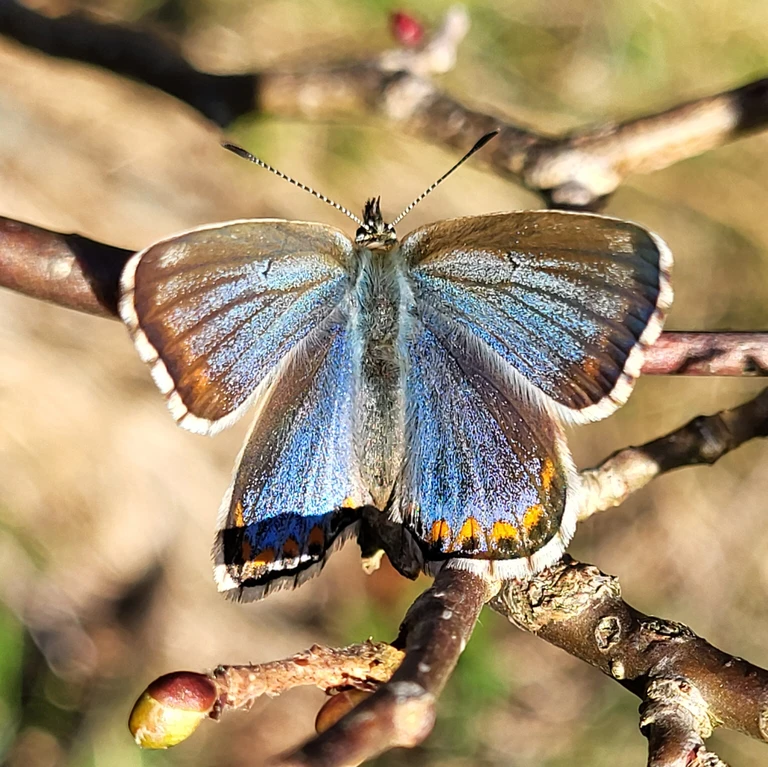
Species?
Lysandra bellargus
